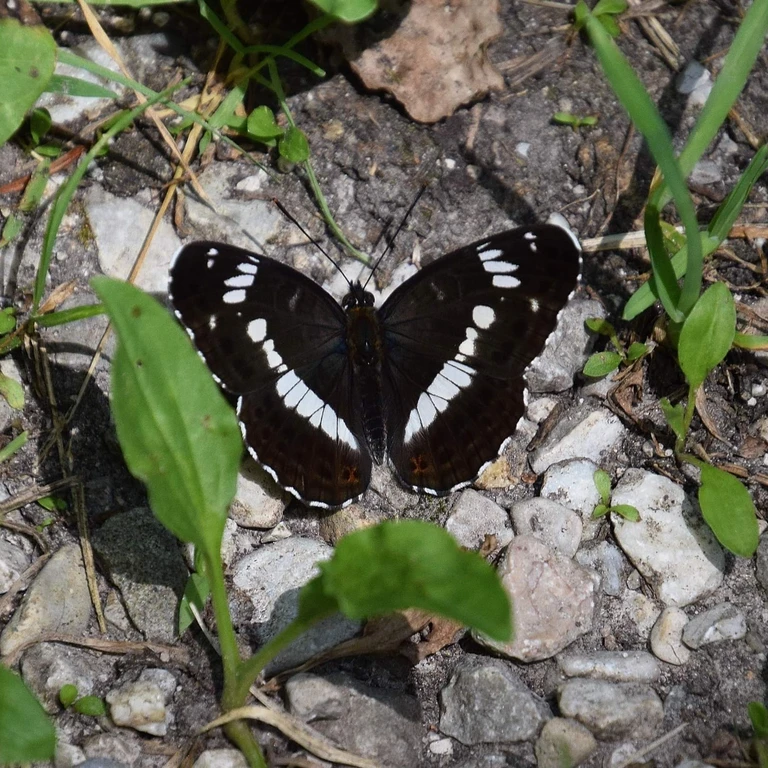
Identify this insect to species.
Limenitis camilla (also Ladoga camilla)
